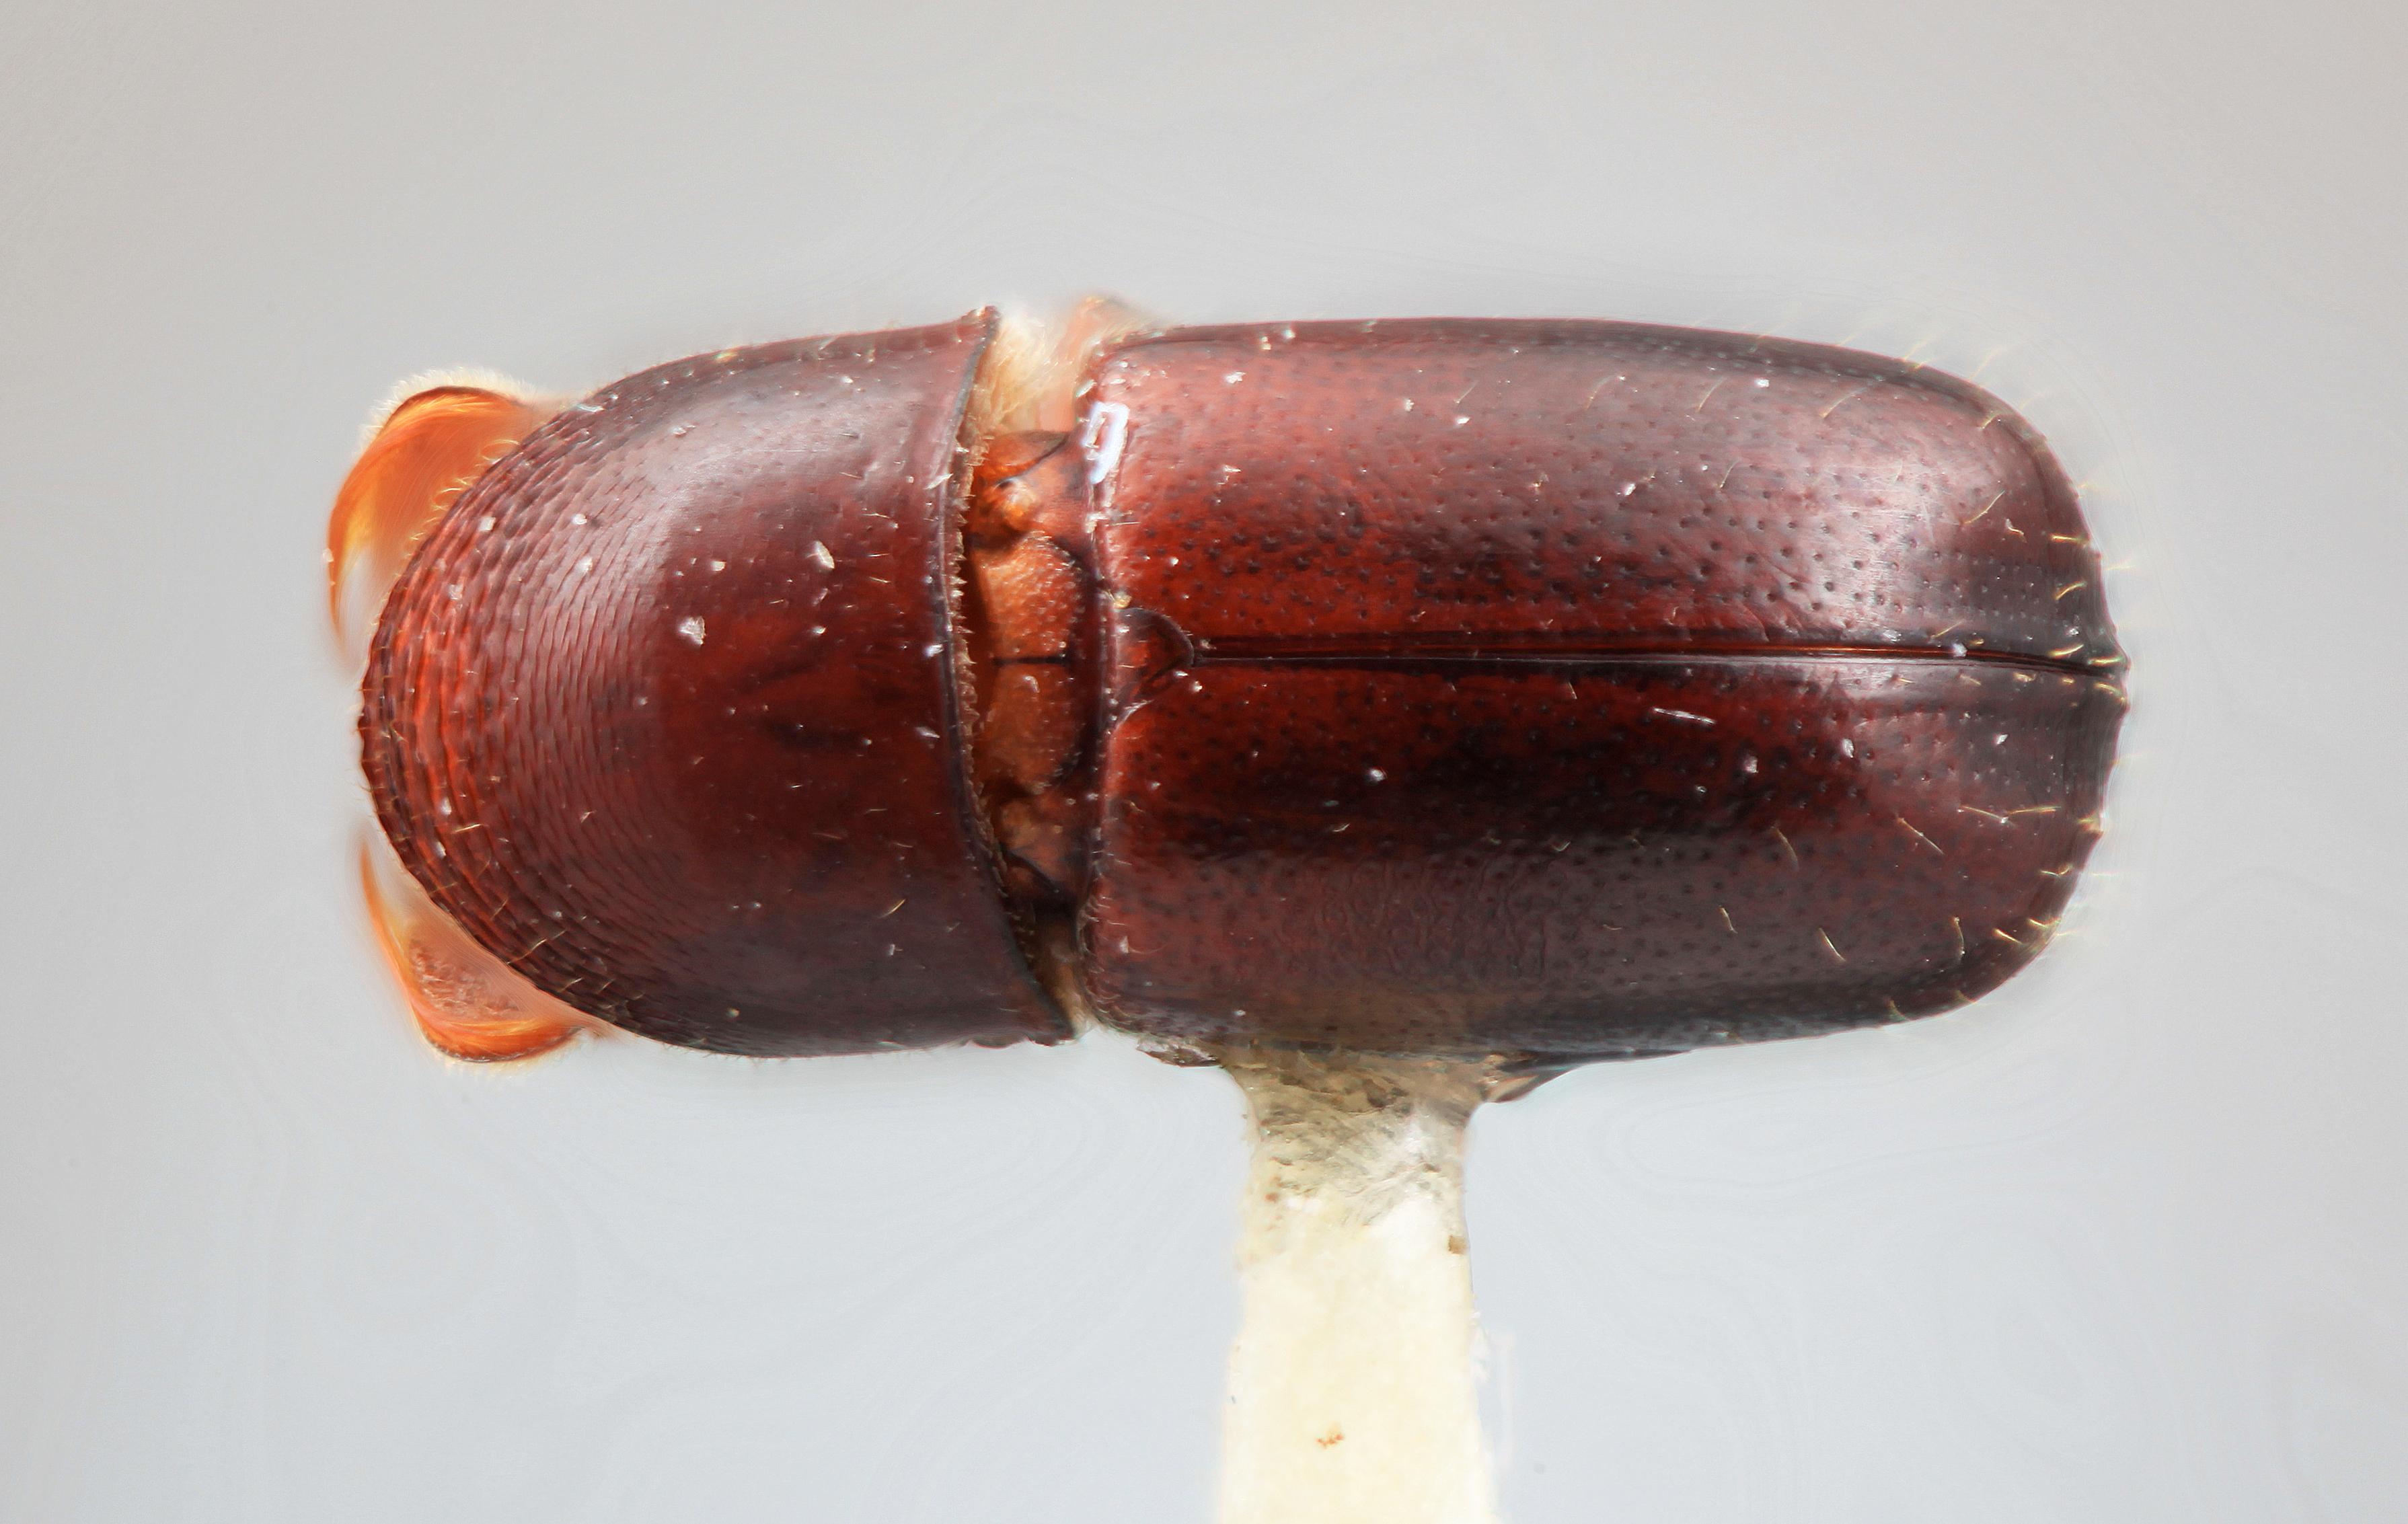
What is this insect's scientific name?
Corthylus araguensis
